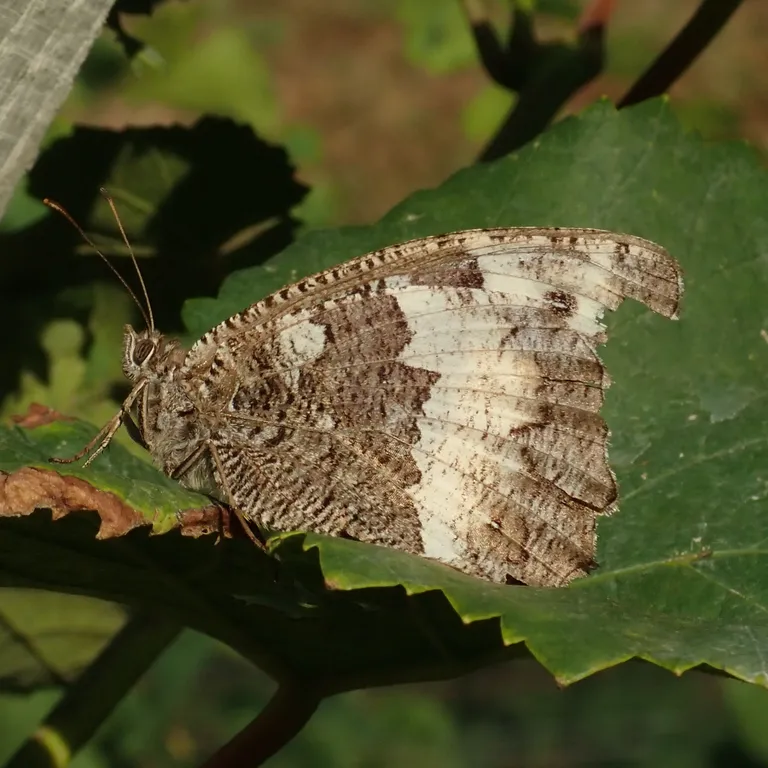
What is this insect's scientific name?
Brintesia circe
